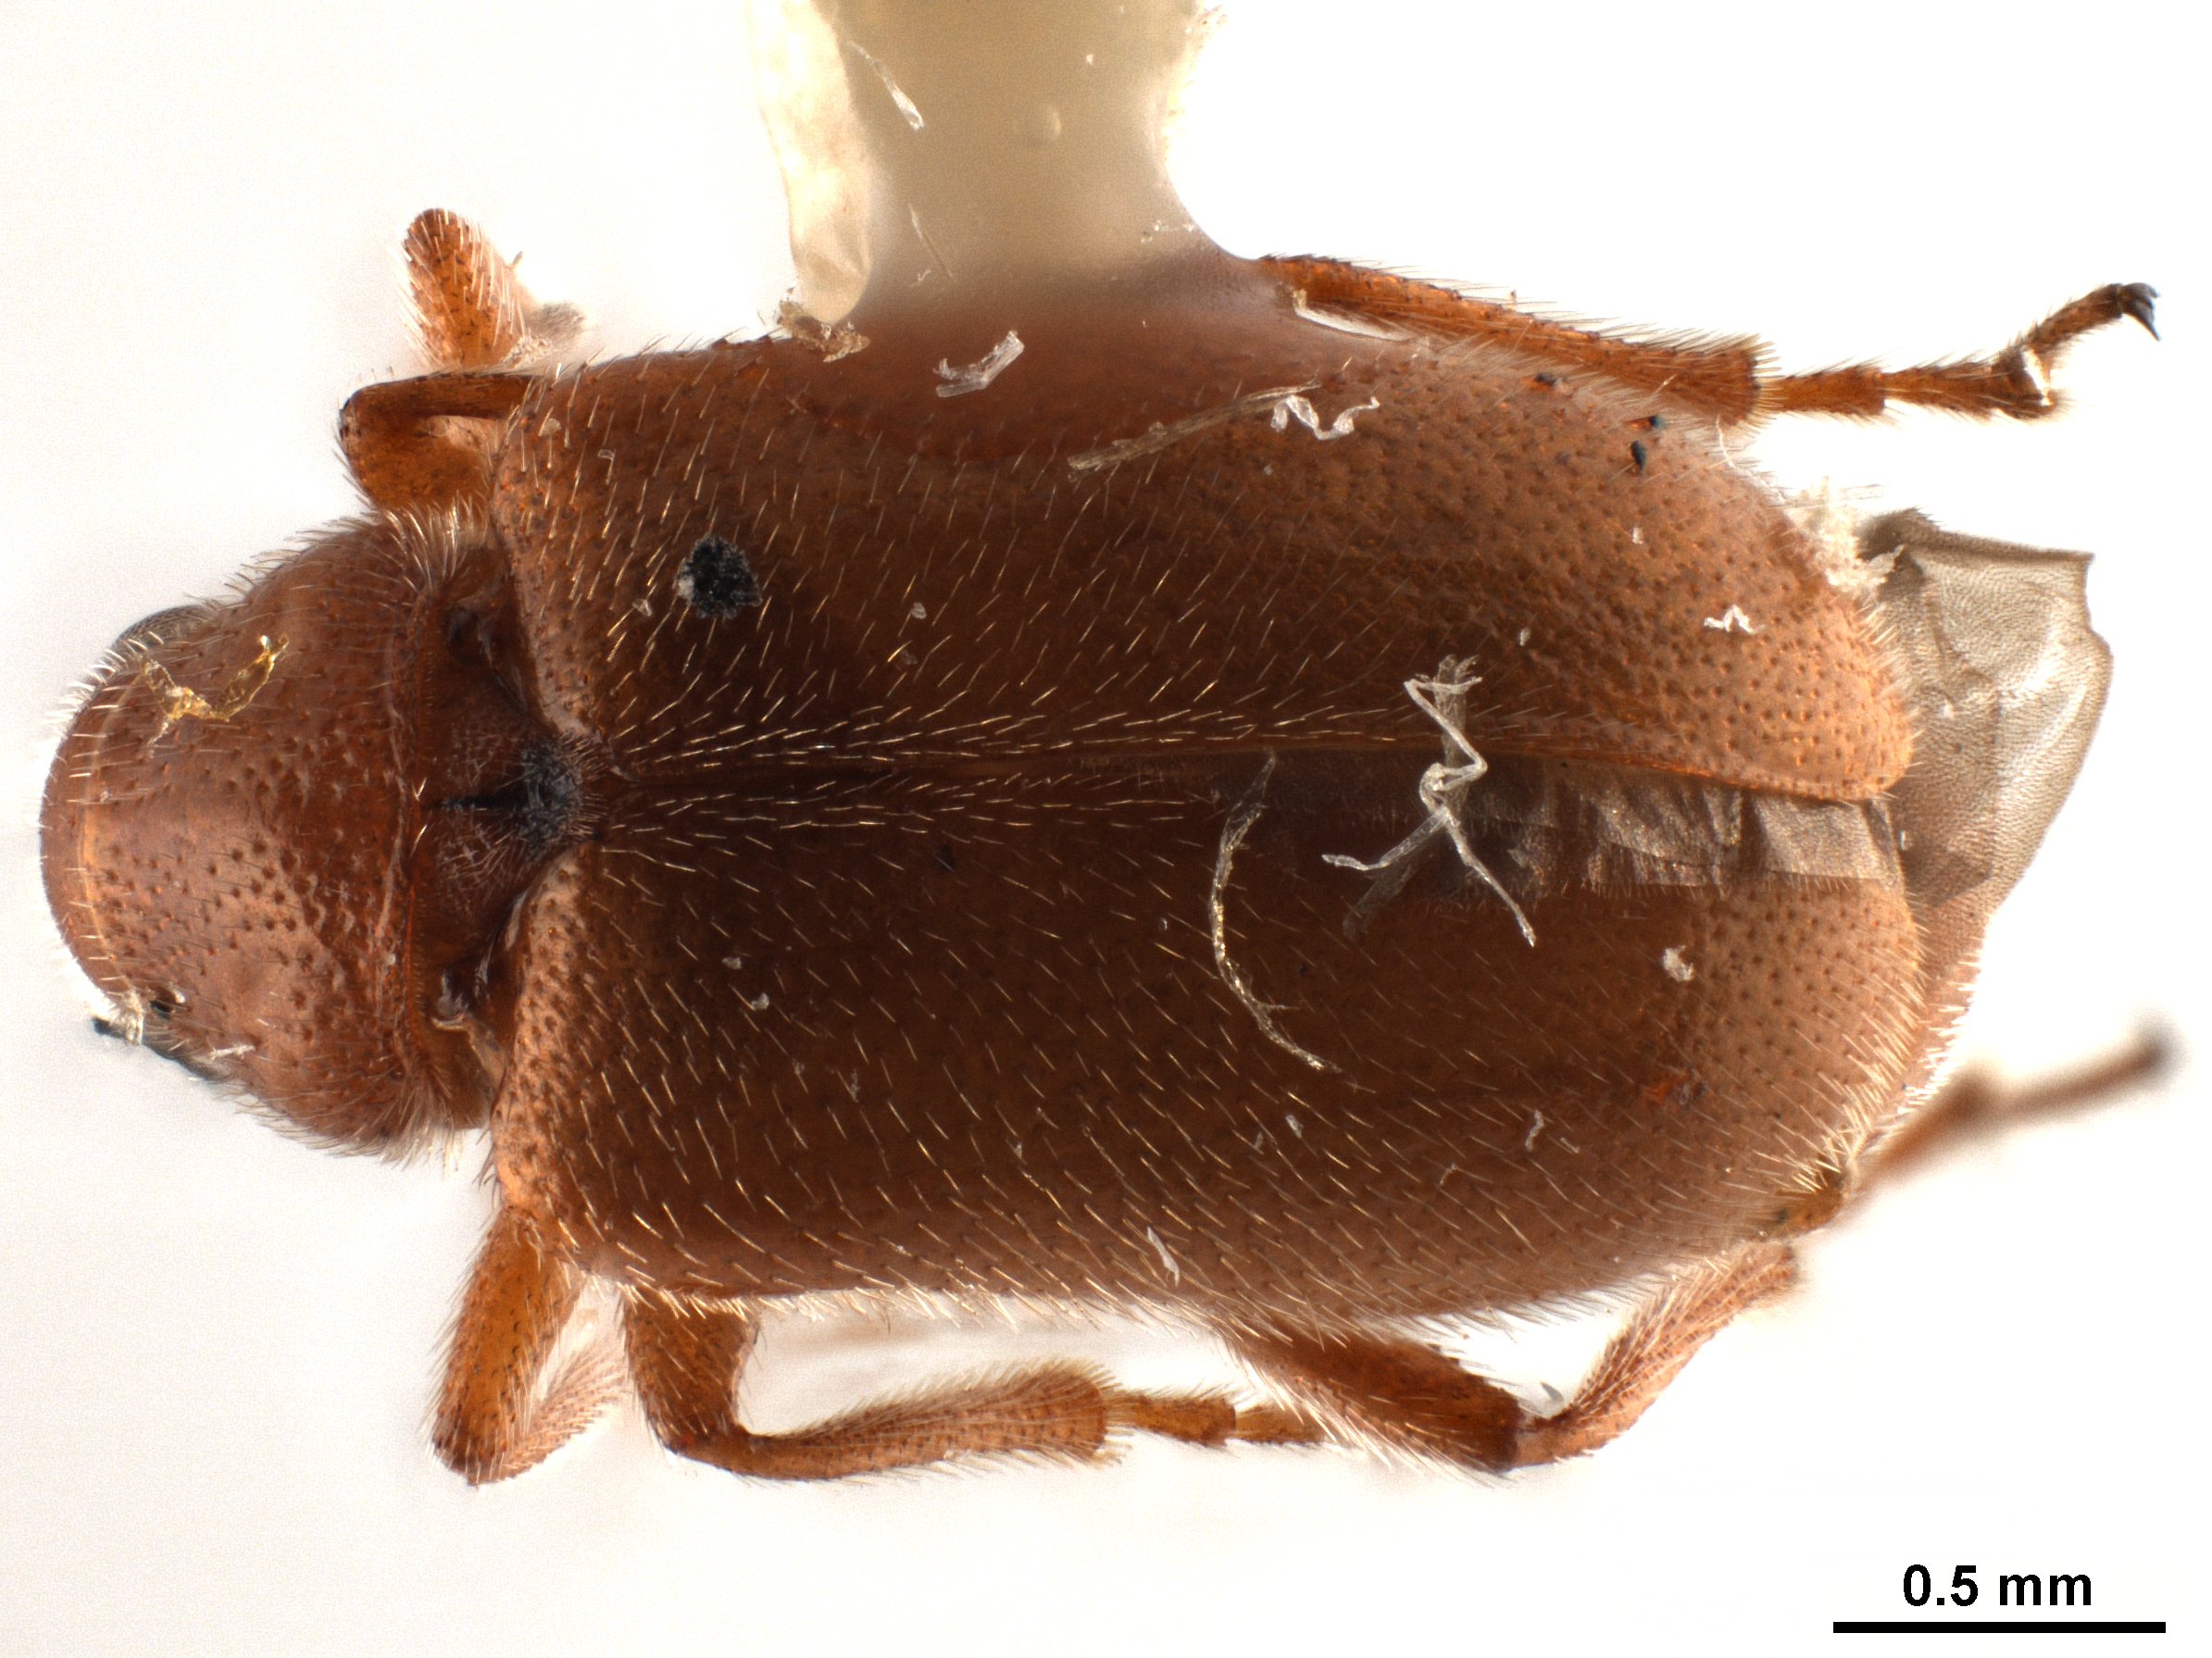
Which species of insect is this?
Cesauletes nasalis (also Auletobius laticollis)
